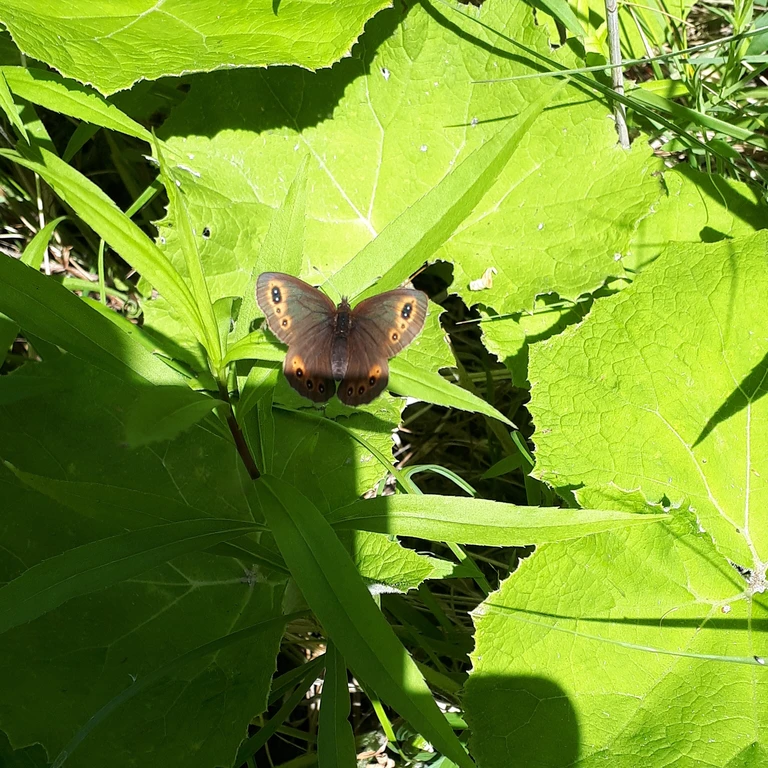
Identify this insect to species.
Erebia medusa
